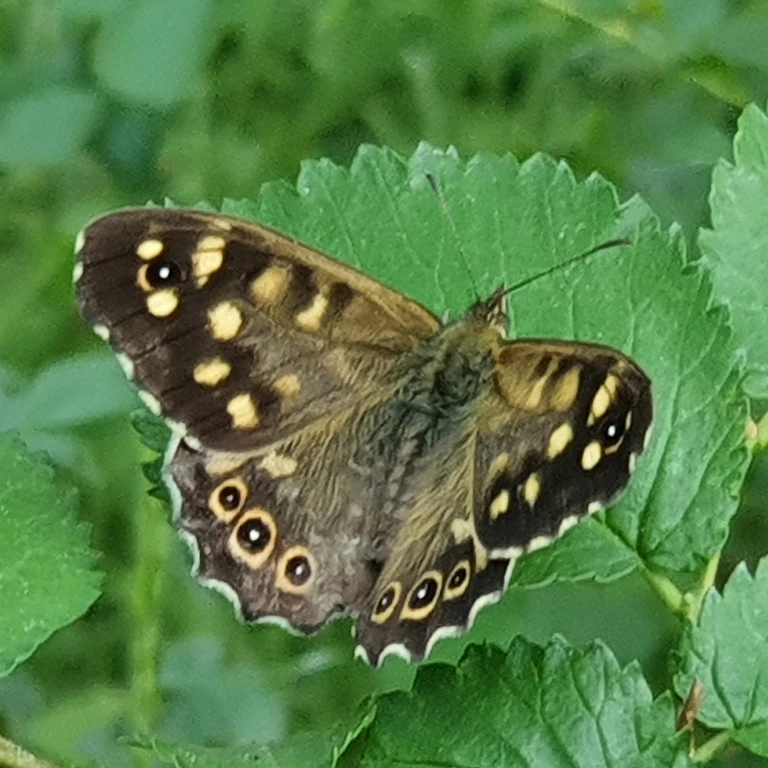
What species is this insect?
Pararge aegeria
